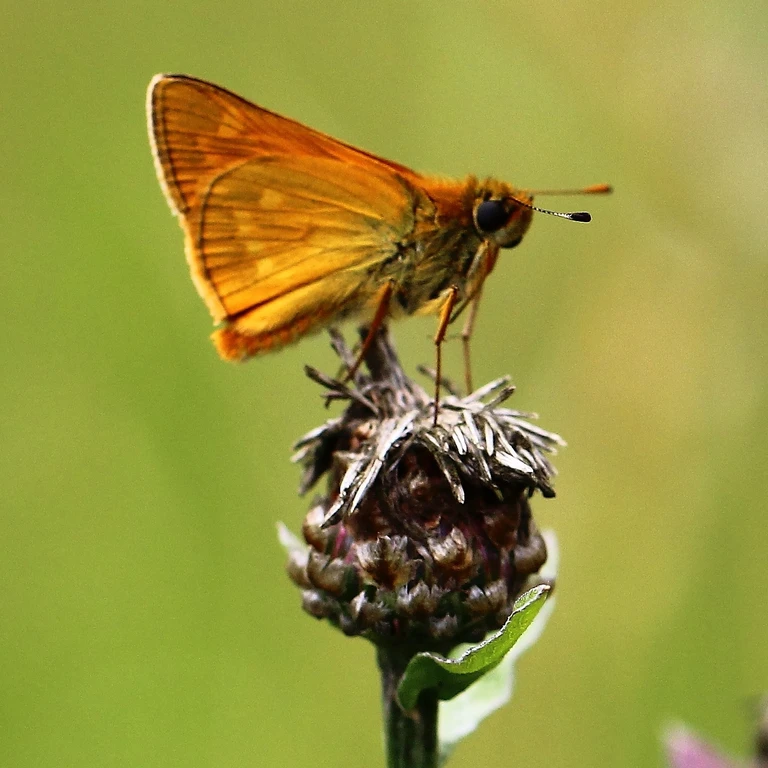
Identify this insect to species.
Ochlodes sylvanus (also Ochlodes venata)
